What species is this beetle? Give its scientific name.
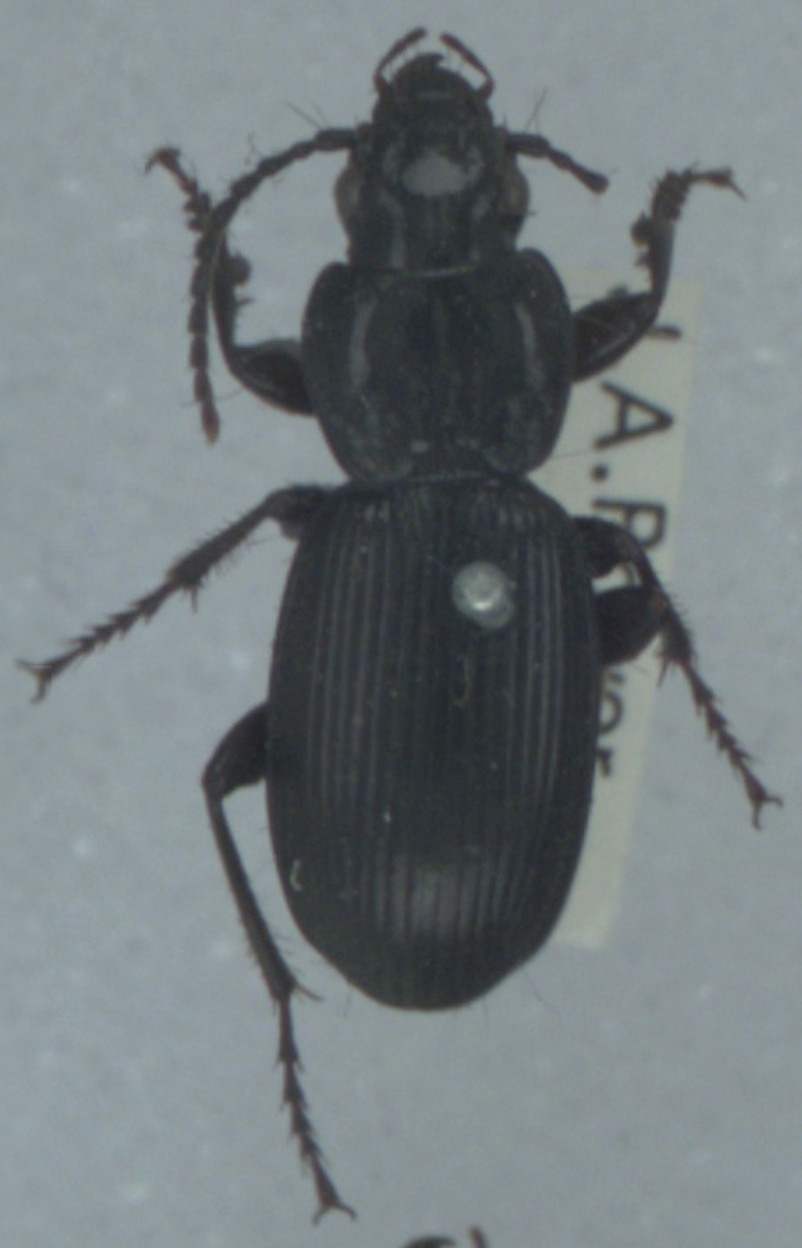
Pterostichus madidus
